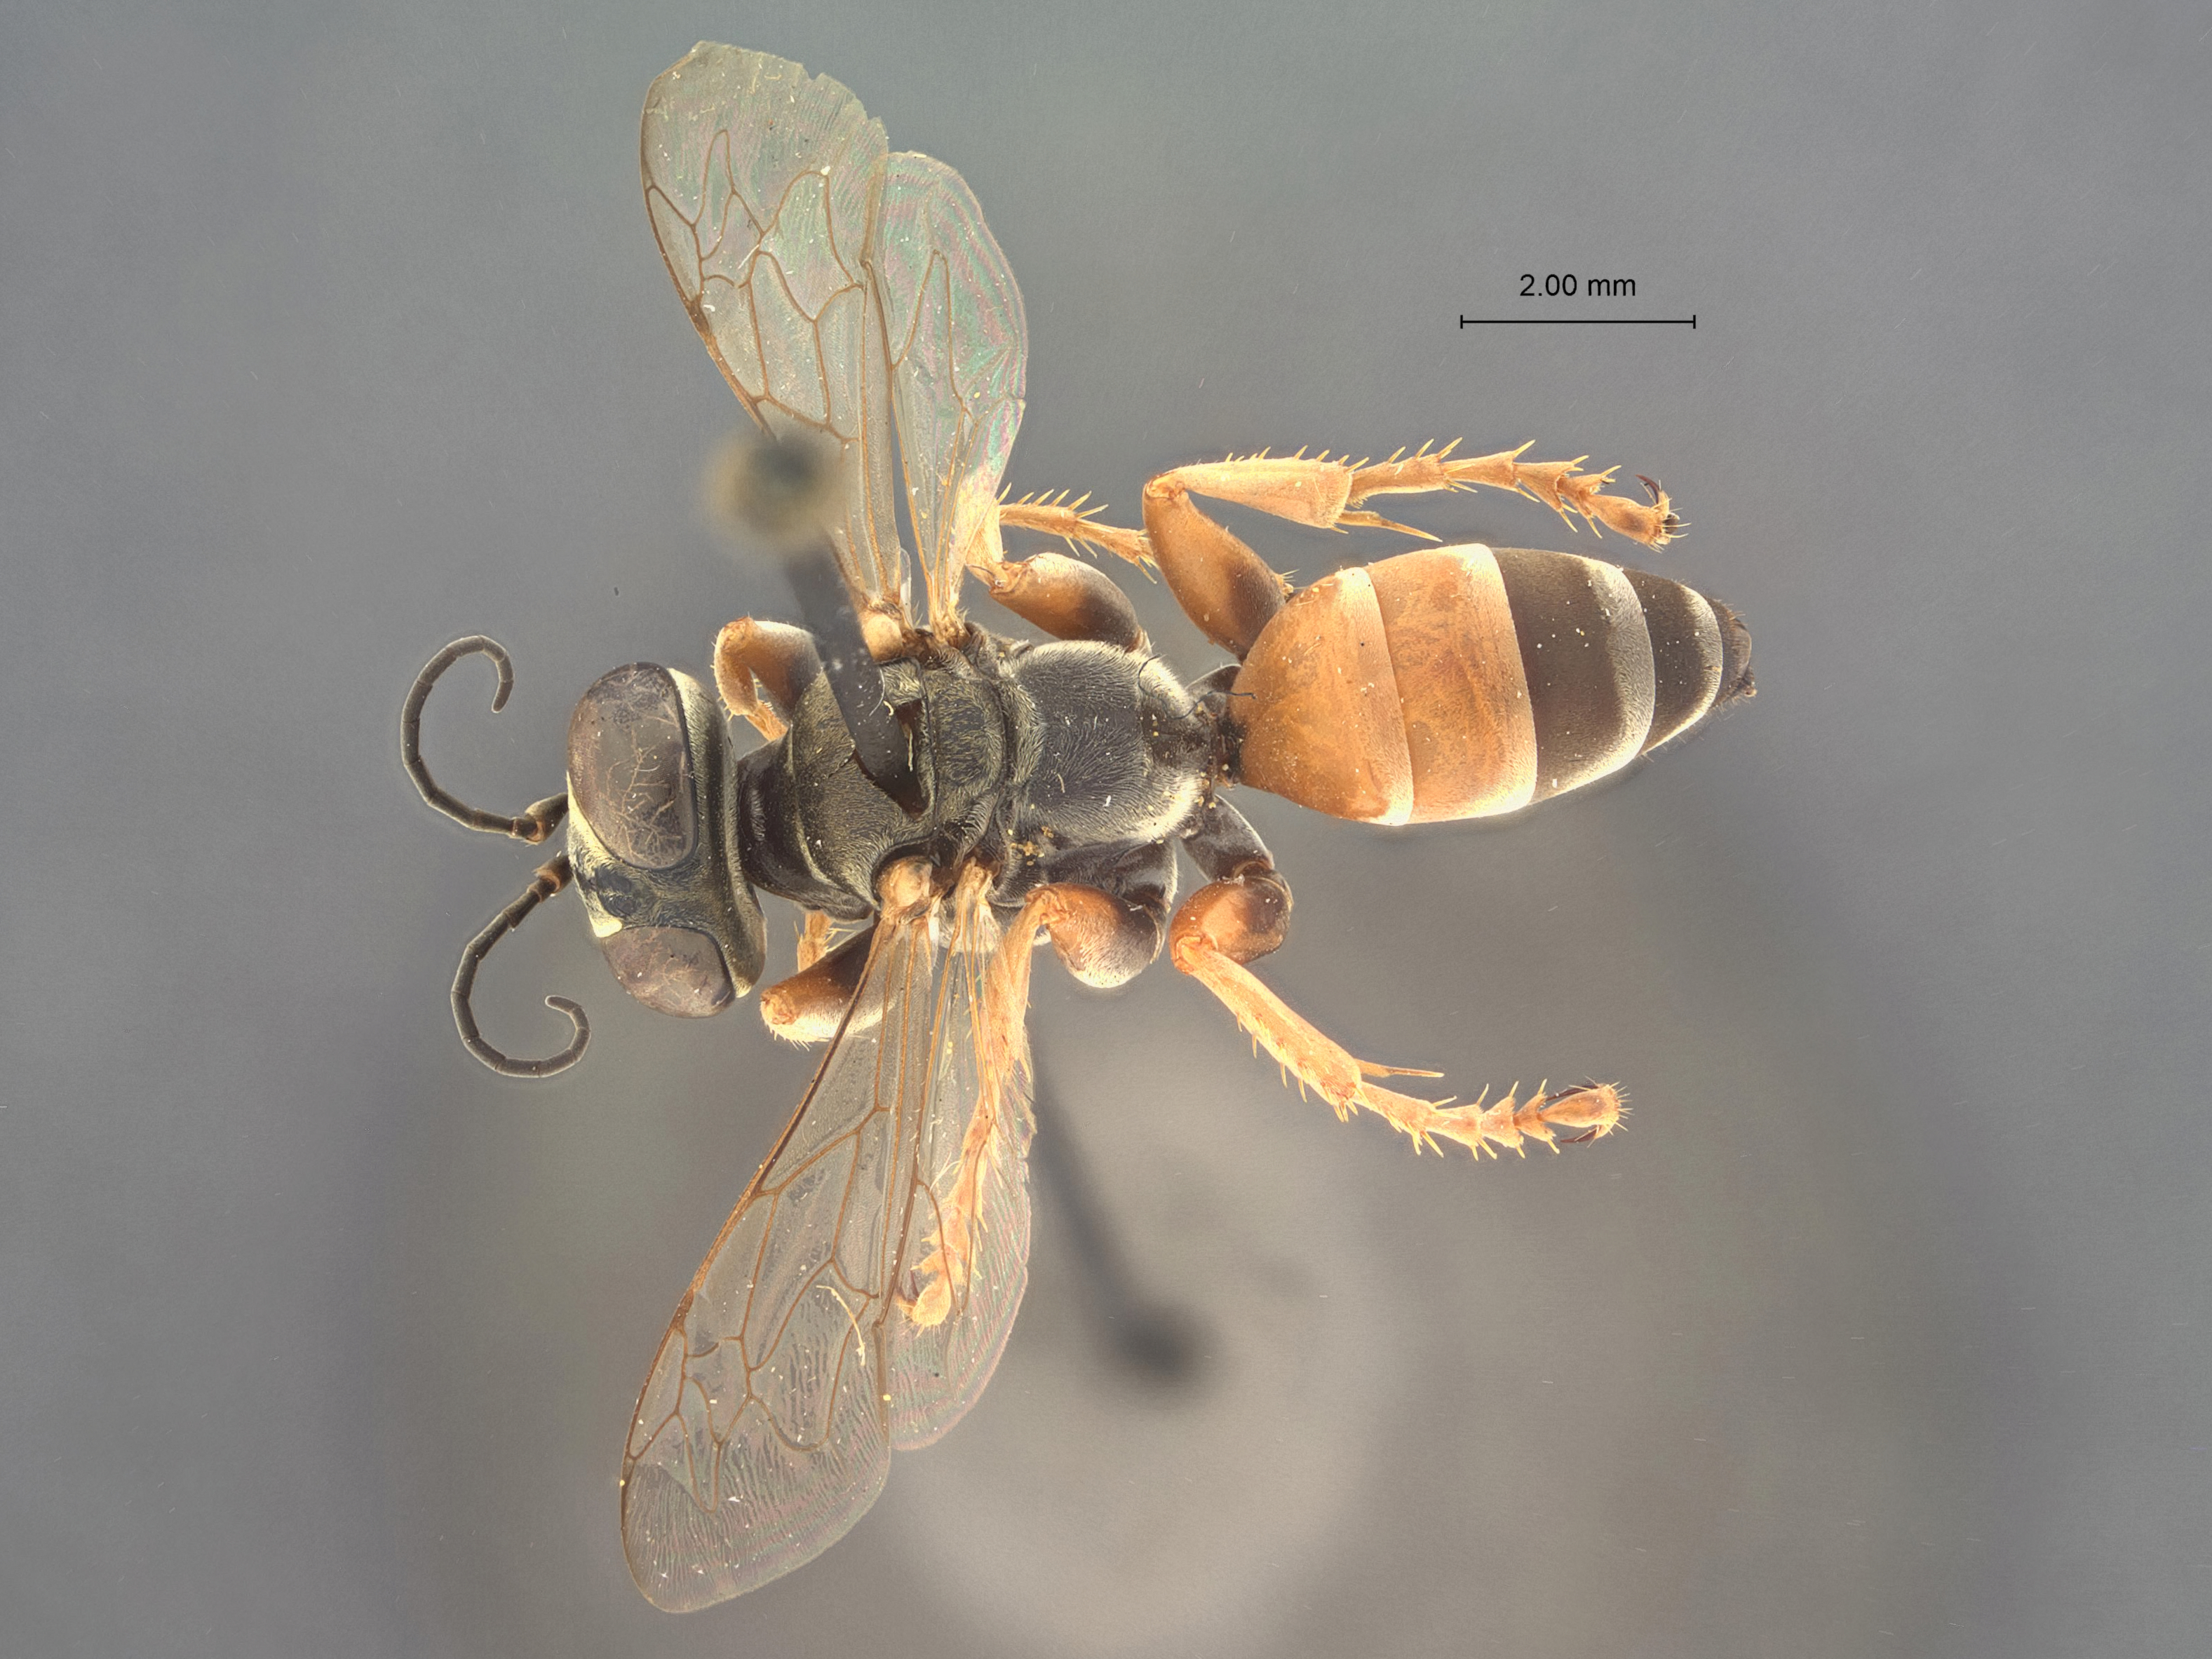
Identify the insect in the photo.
Tachysphex krombeiniellus
